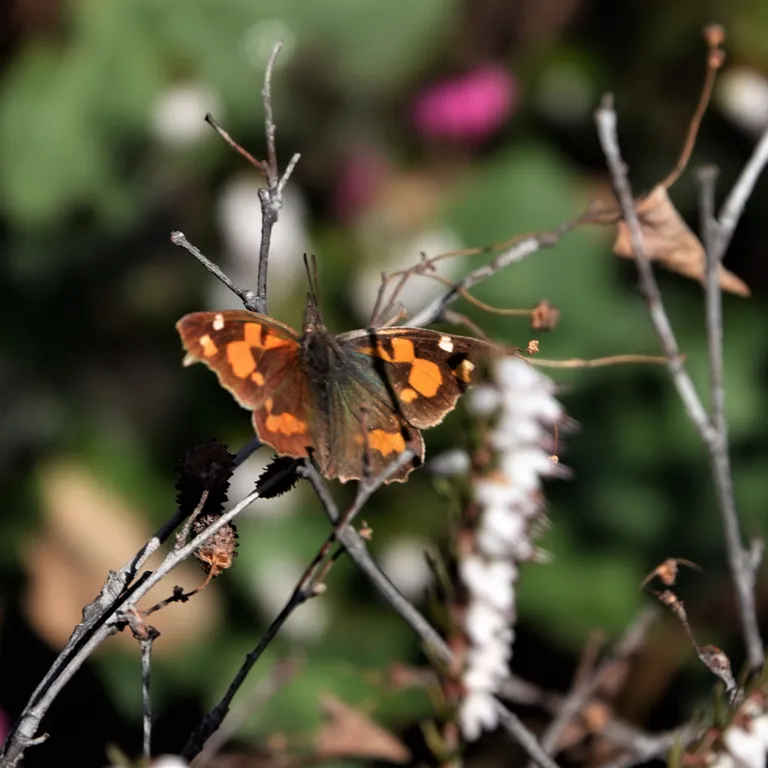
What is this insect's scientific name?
Libythea celtis
